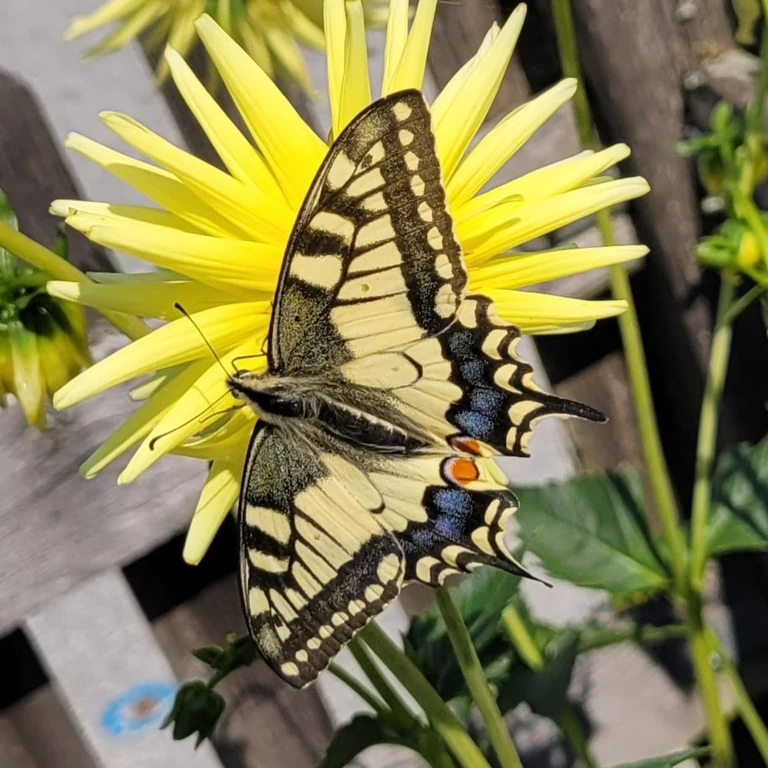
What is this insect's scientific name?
Papilio machaon
